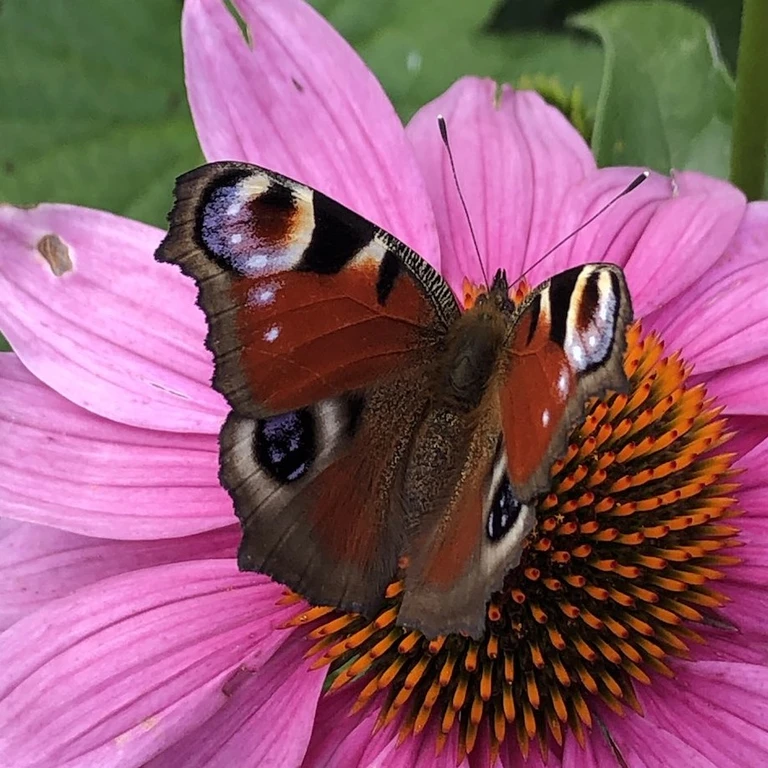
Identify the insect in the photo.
Aglais io
